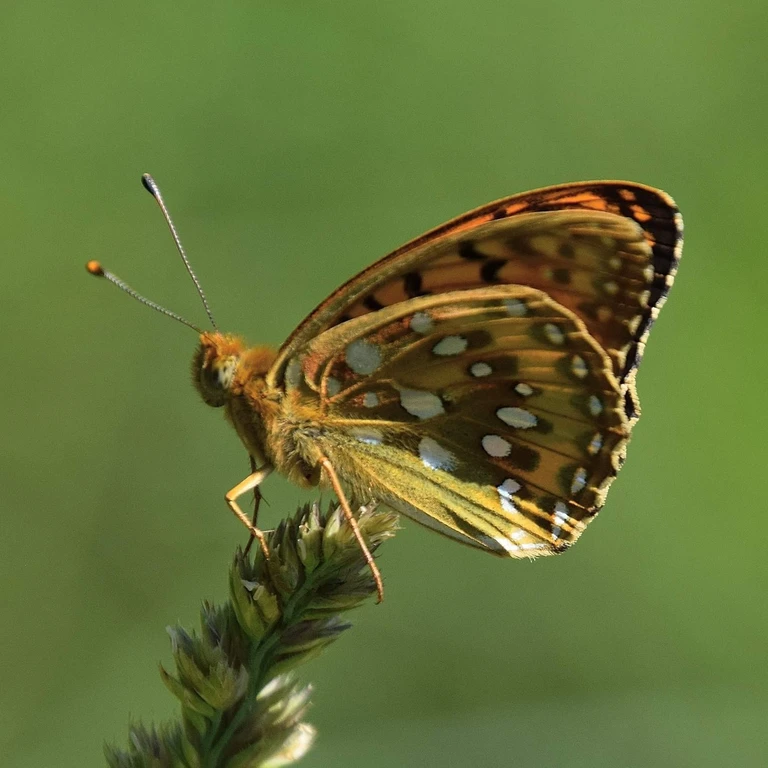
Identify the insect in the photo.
Speyeria aglaja
